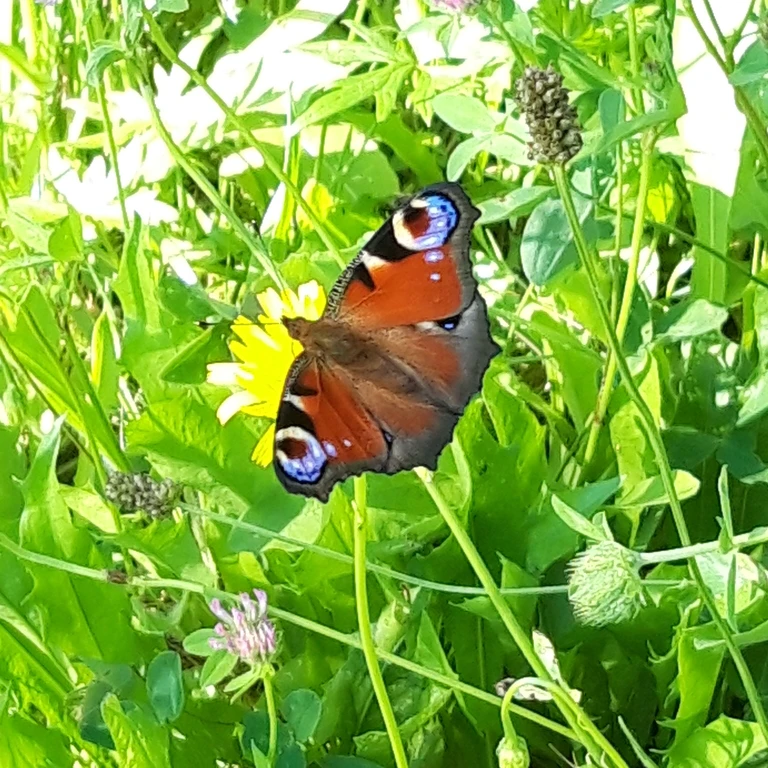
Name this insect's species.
Aglais io
